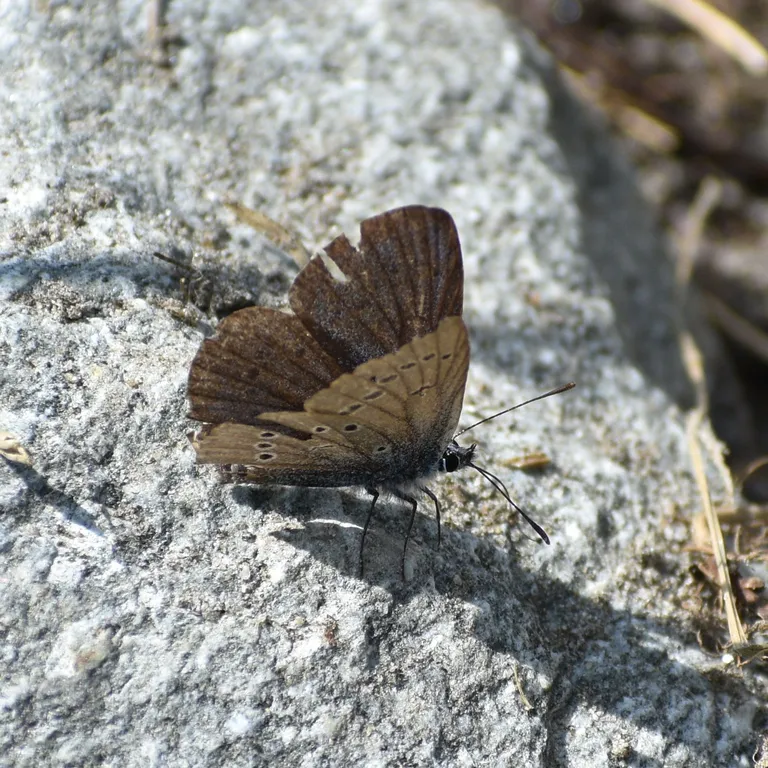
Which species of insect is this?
Cyaniris semiargus
